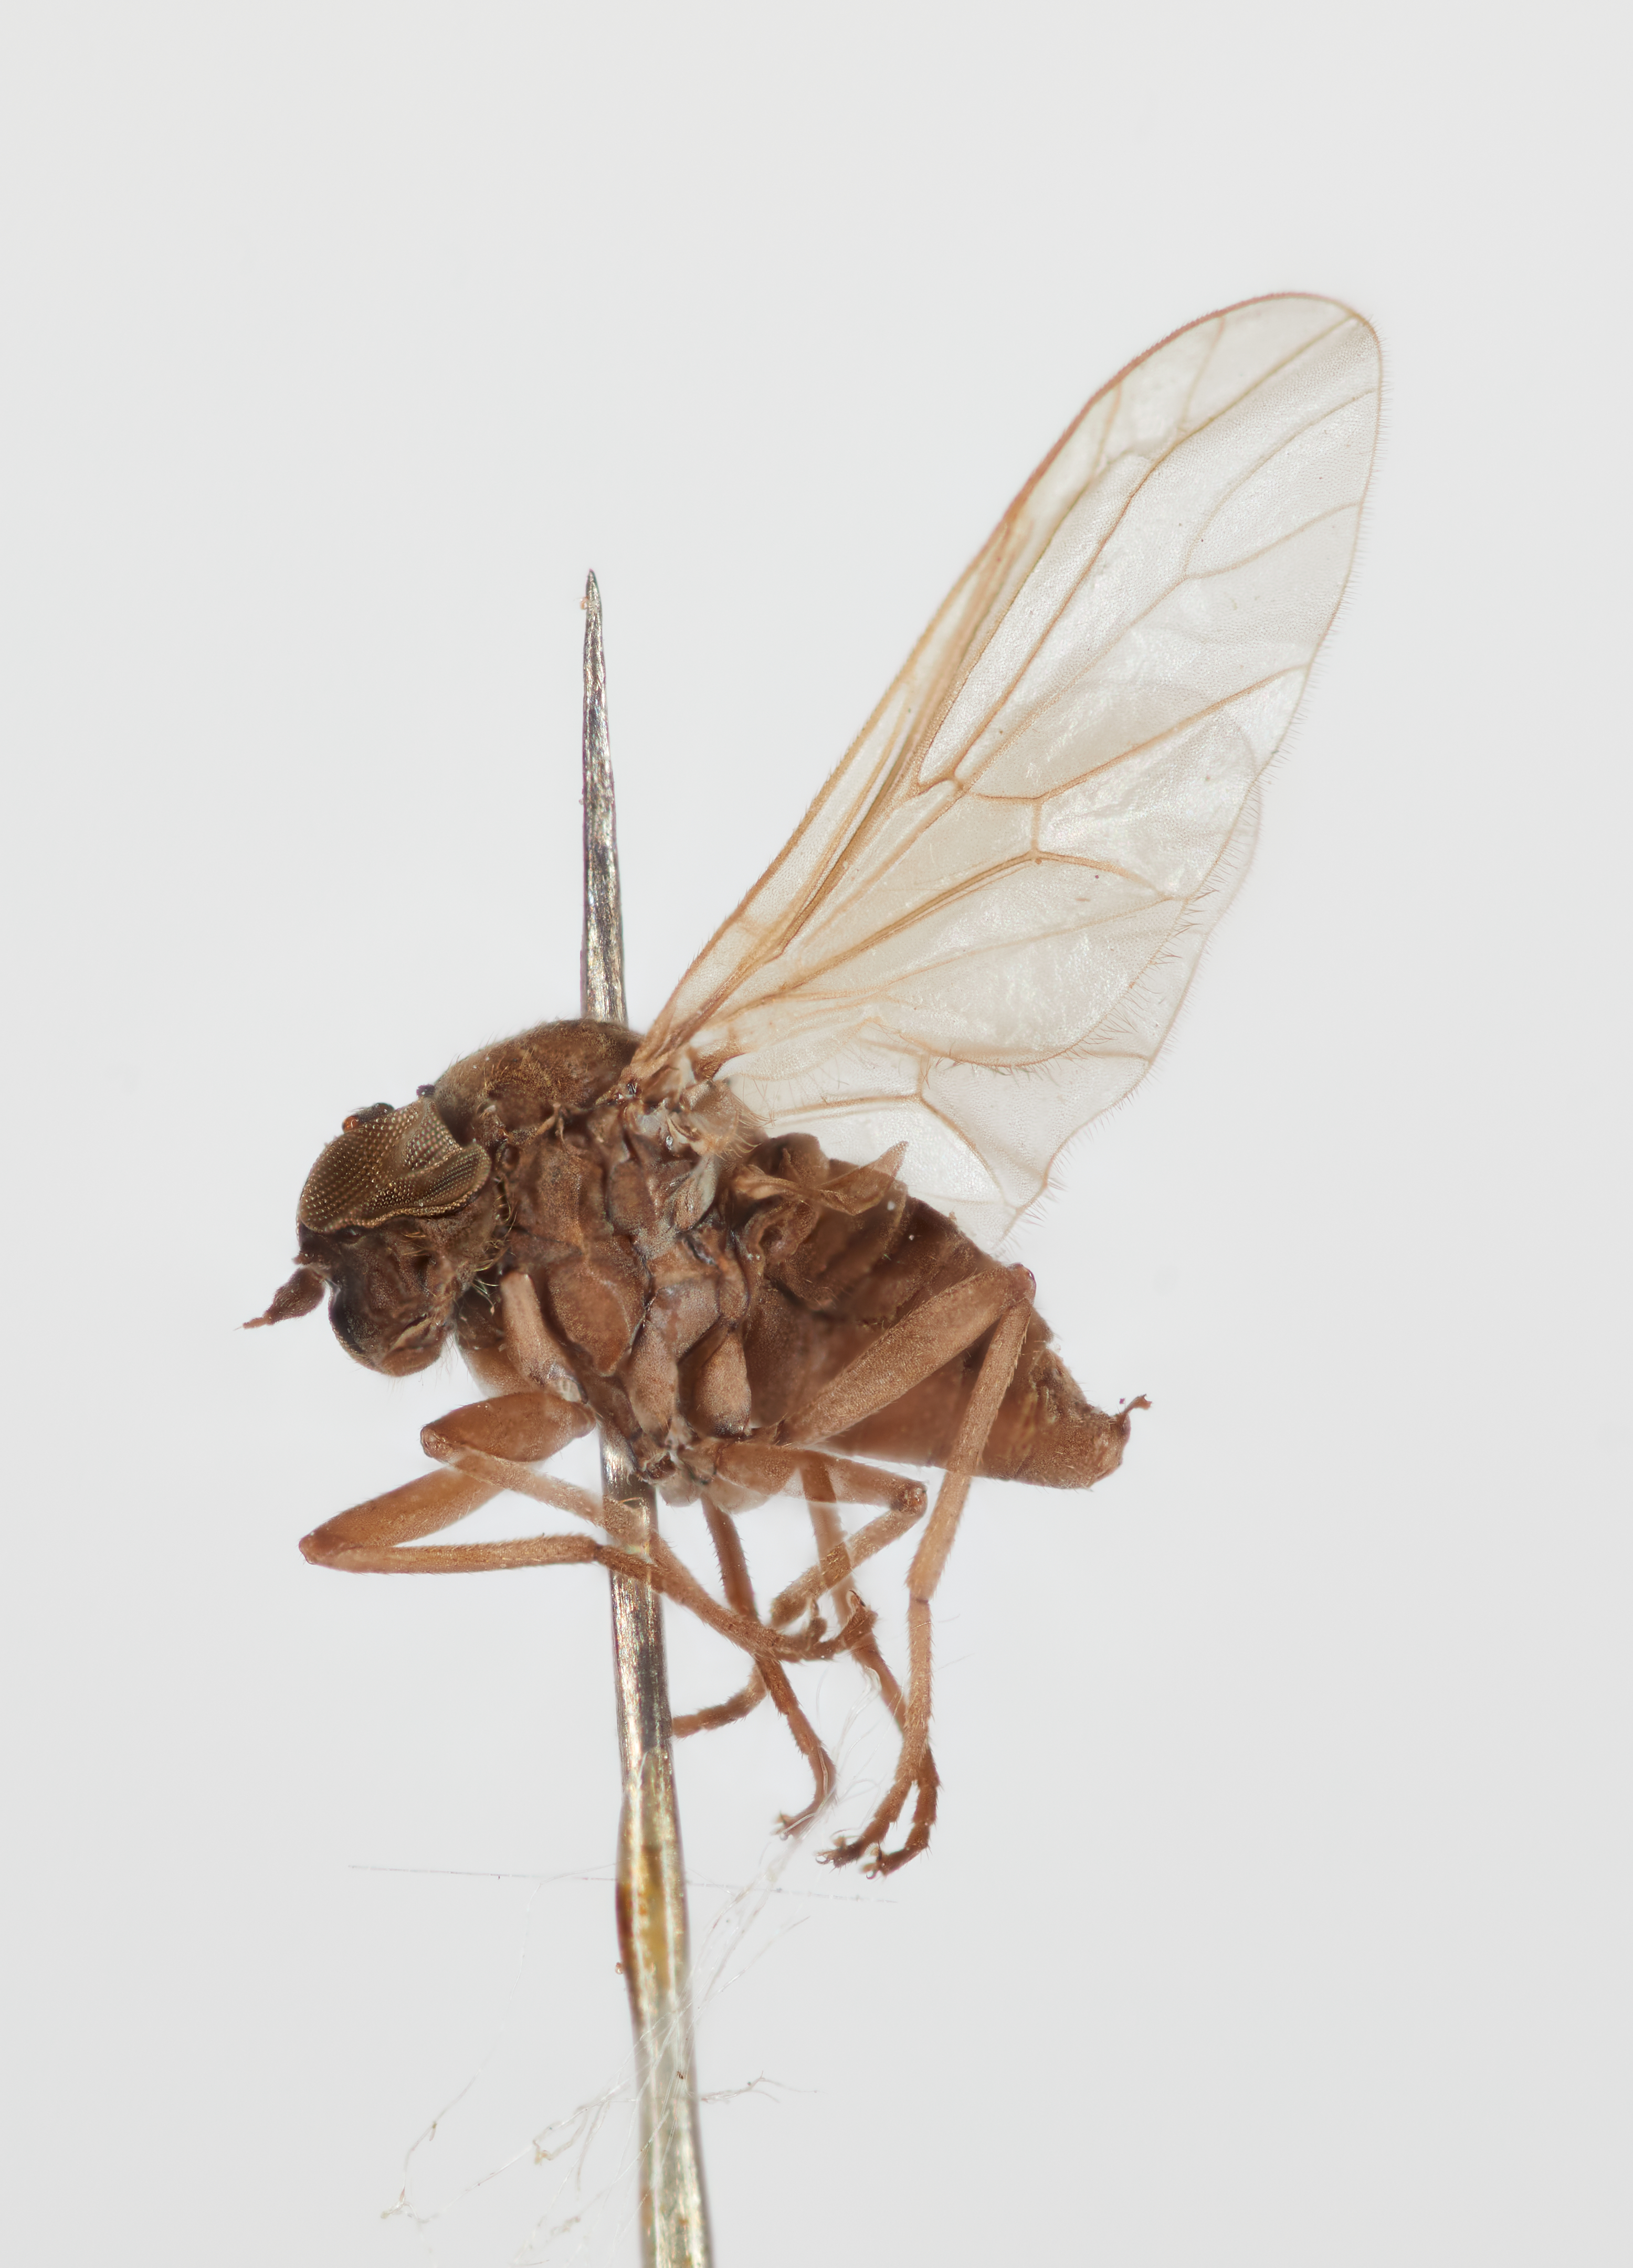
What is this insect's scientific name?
Hilarimorpha reparta
